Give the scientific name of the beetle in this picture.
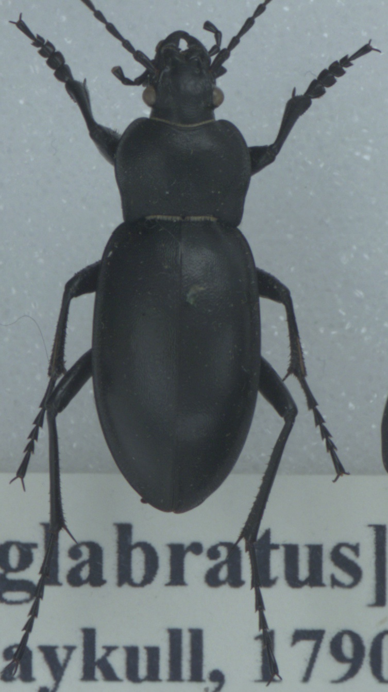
Carabus glabratus
